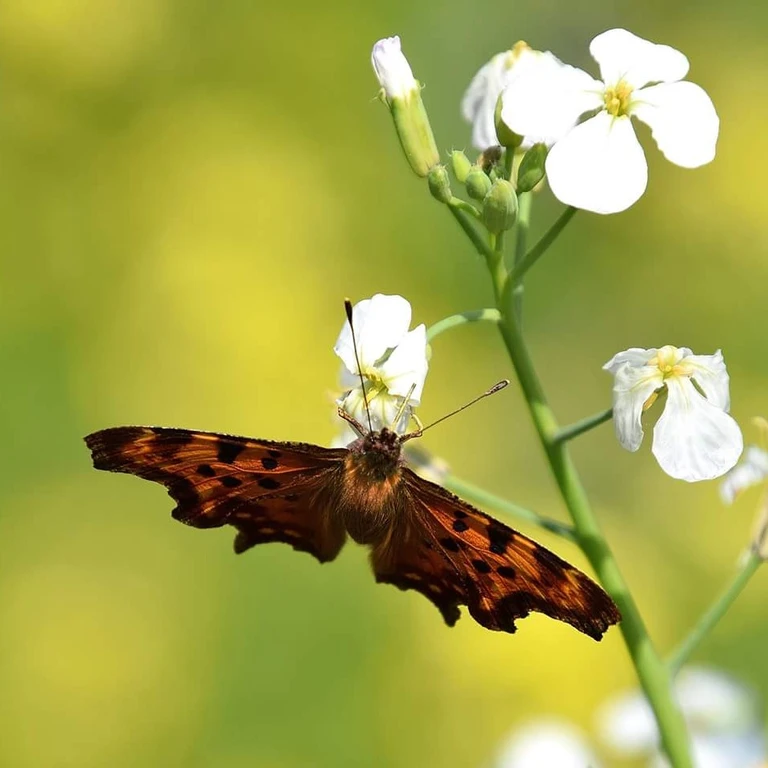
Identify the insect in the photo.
Polygonia c-album
